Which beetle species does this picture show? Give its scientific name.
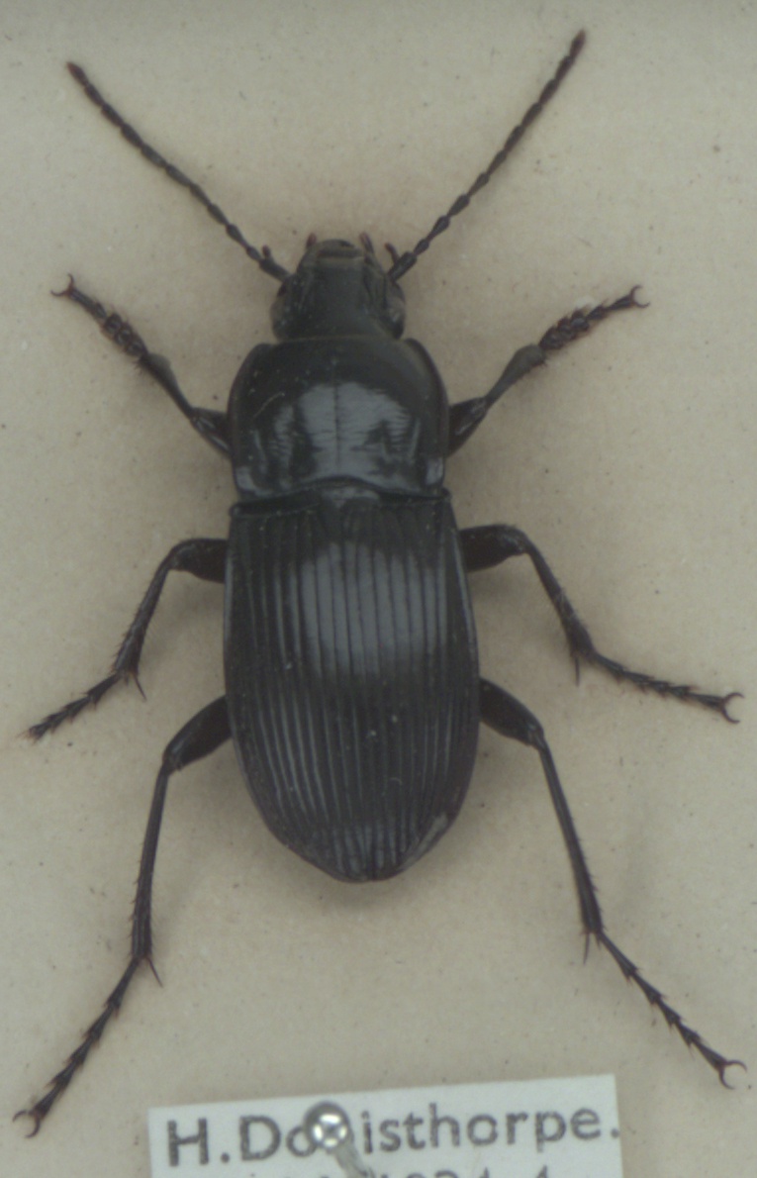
Abax parallelepipedus
